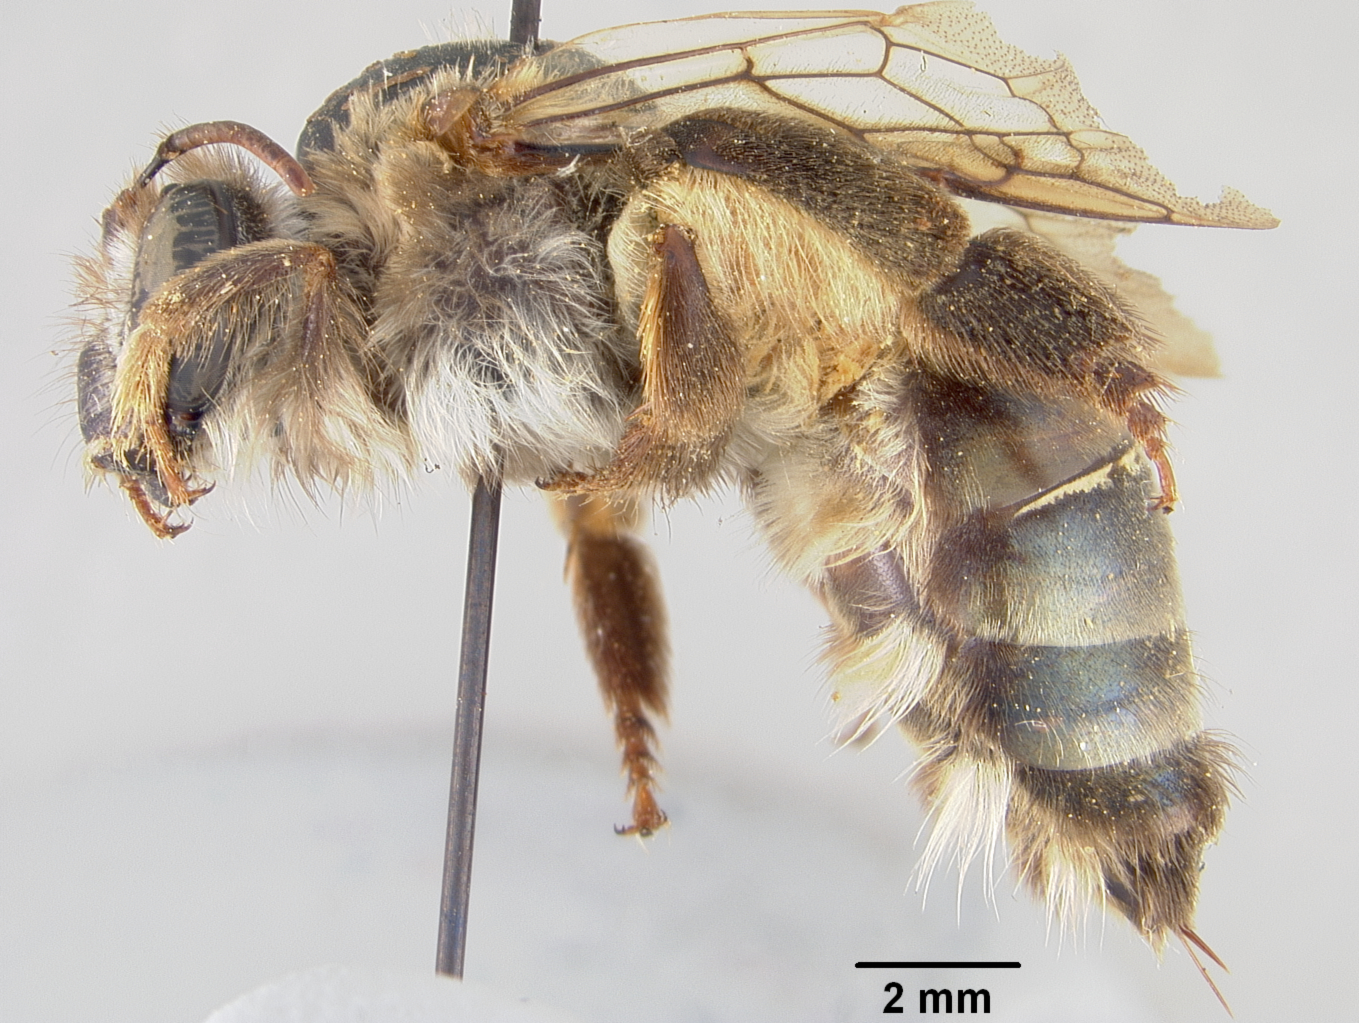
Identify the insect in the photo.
Ptiloglossa hondurasica
